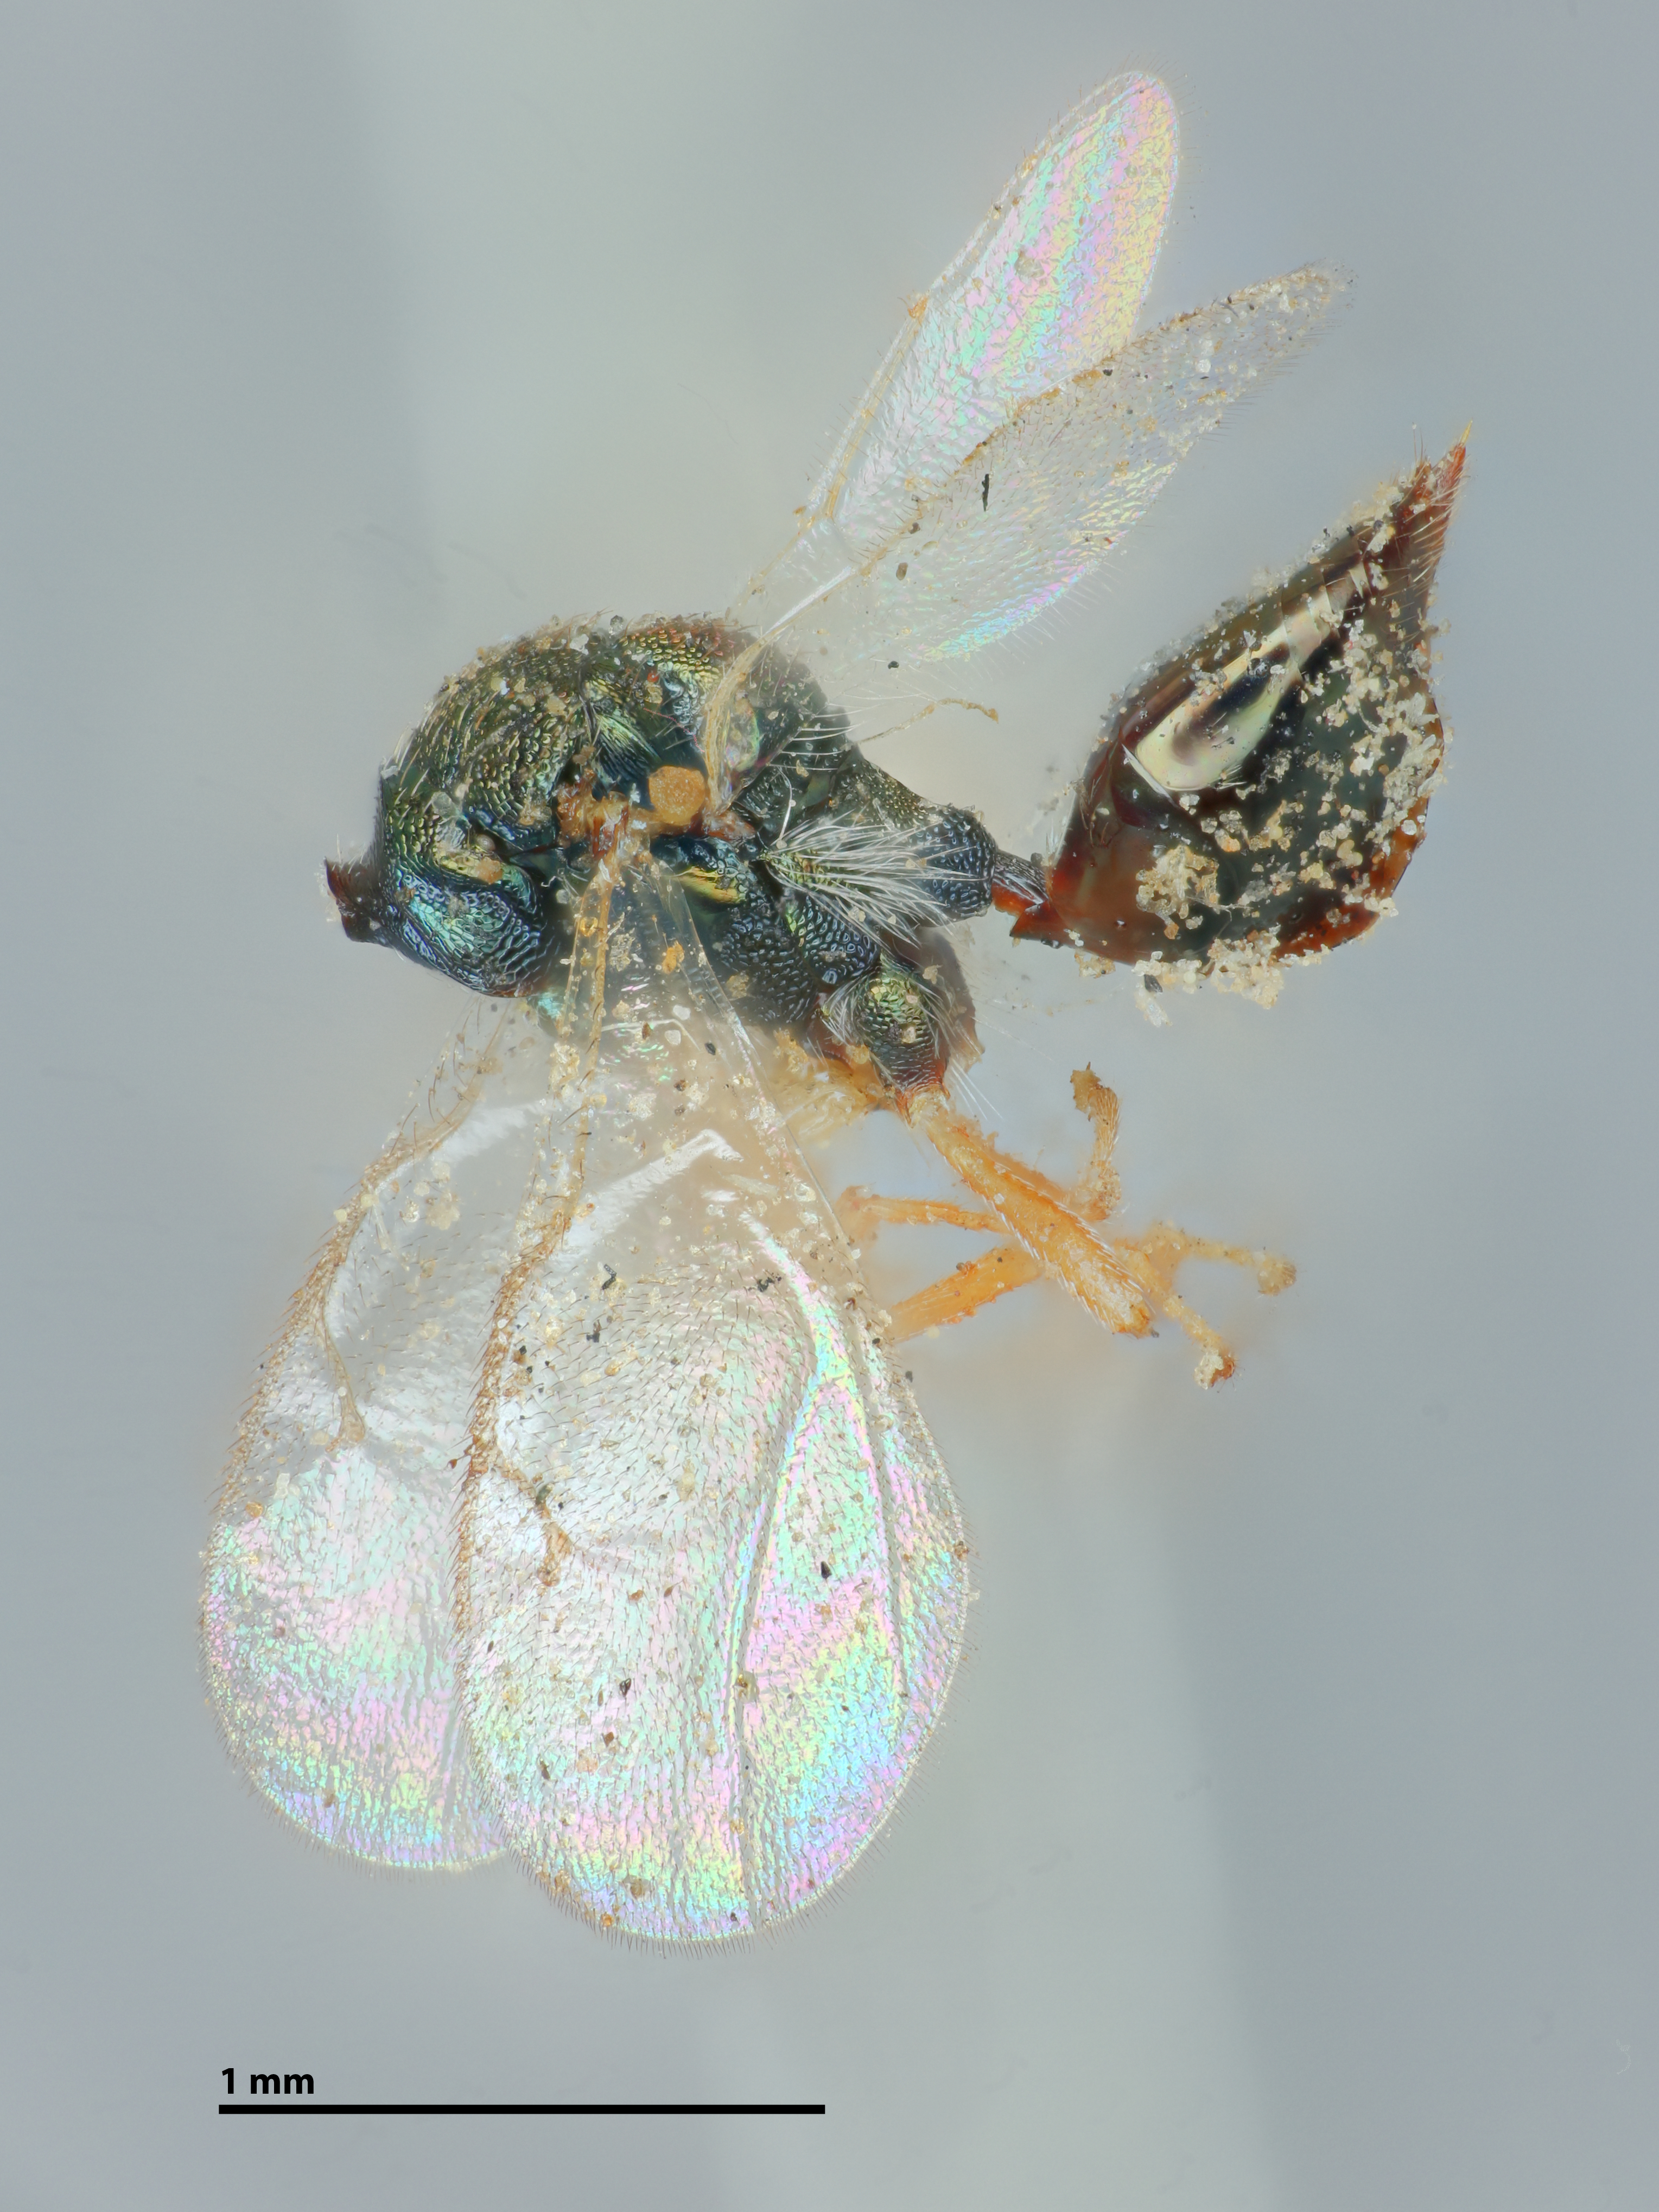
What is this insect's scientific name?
Crytogaster dineutis
